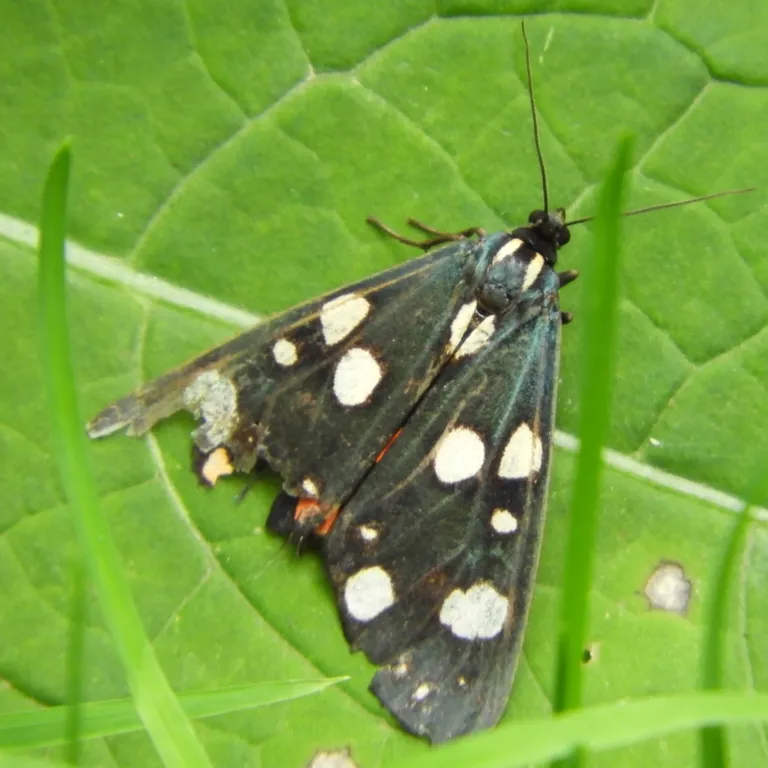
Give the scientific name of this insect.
Callimorpha dominula
